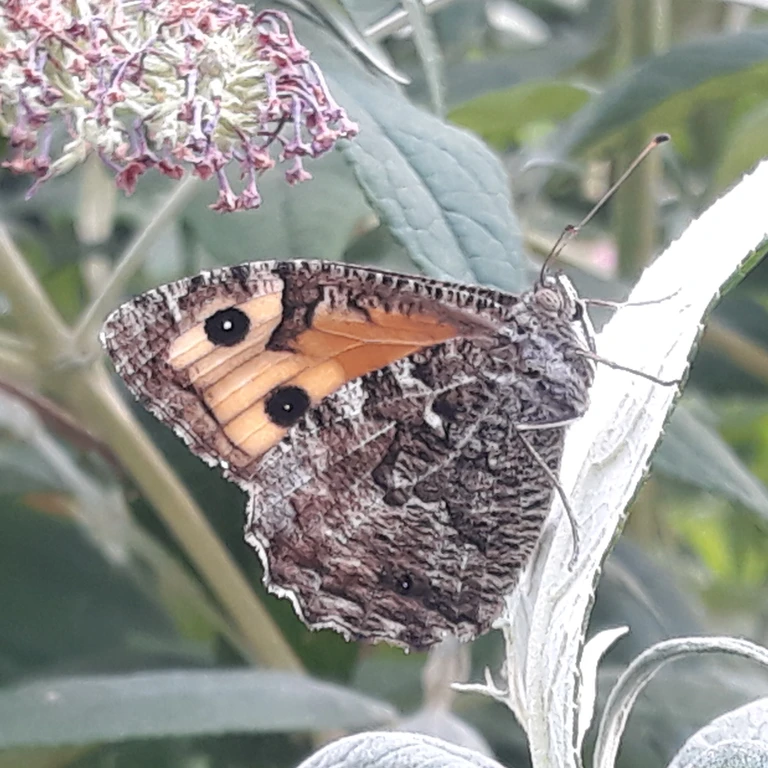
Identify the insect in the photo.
Hipparchia semele
